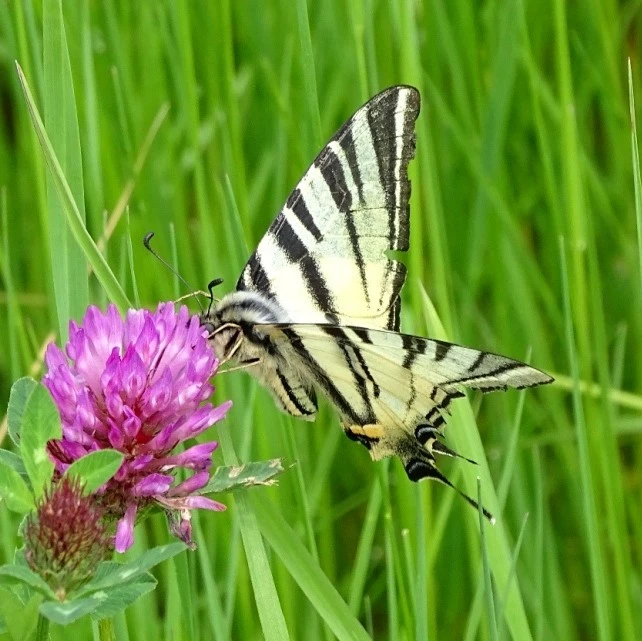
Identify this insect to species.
Iphiclides podalirius
